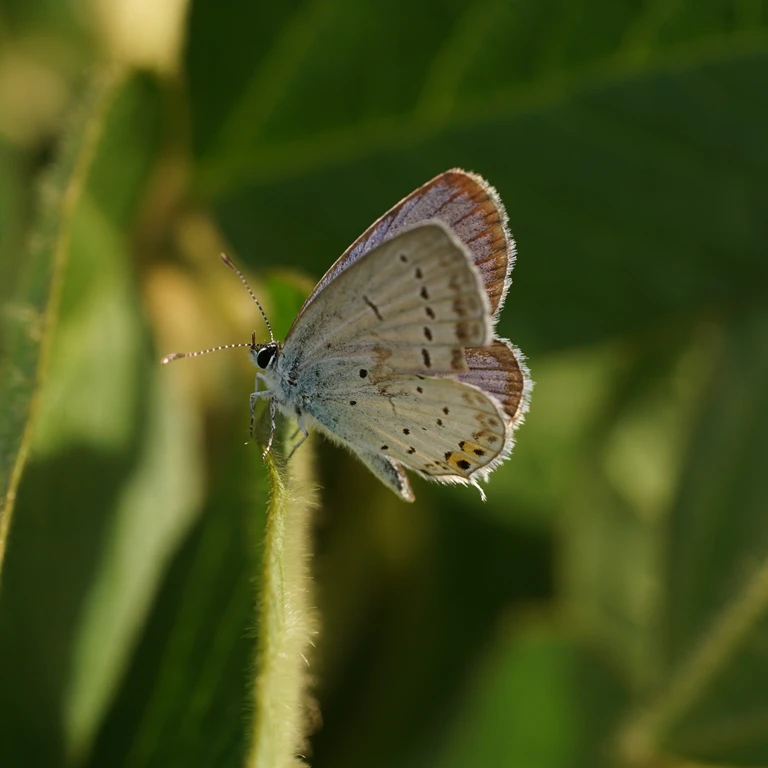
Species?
Cupido argiades (also Elkalyce argiades)
